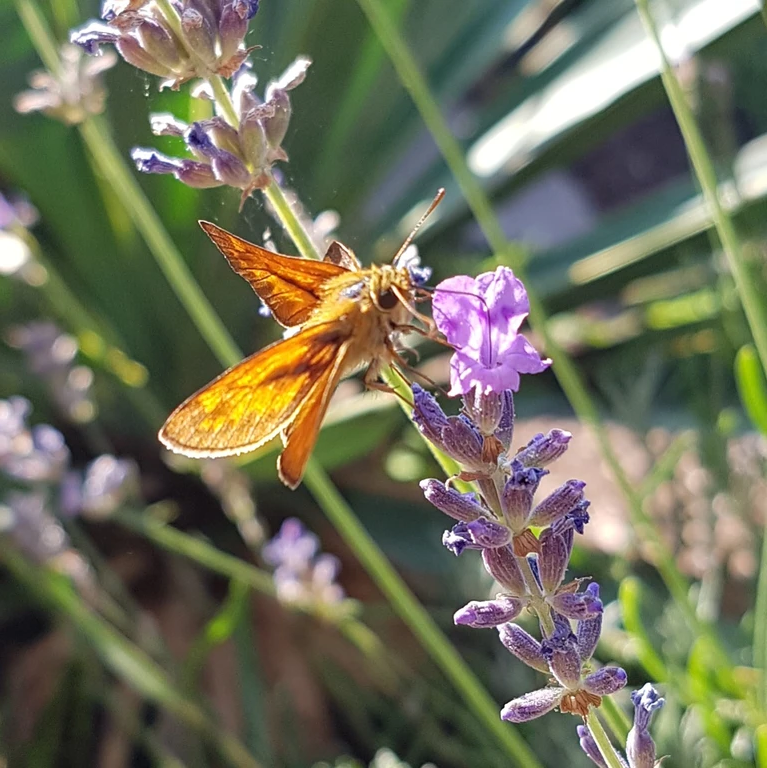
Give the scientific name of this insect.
Ochlodes sylvanus (also Ochlodes venata)
